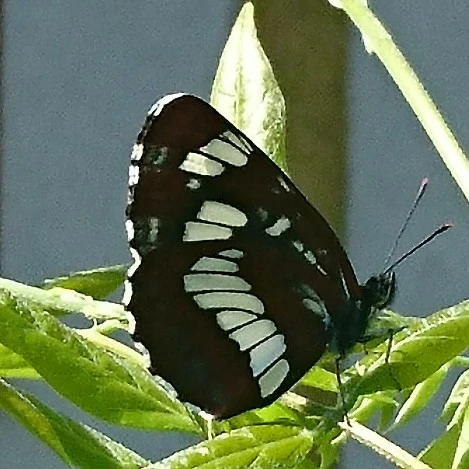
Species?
Neptis rivularis
